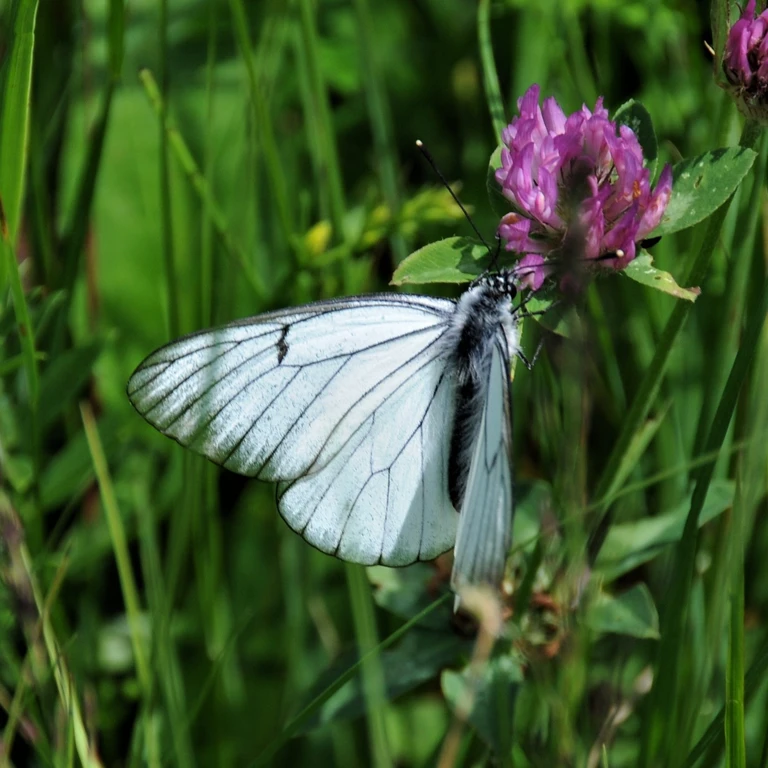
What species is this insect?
Aporia crataegi
